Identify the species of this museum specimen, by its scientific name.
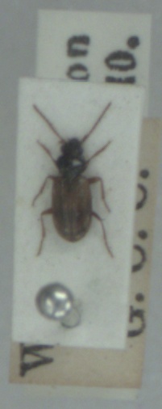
Bembidion ephippium
